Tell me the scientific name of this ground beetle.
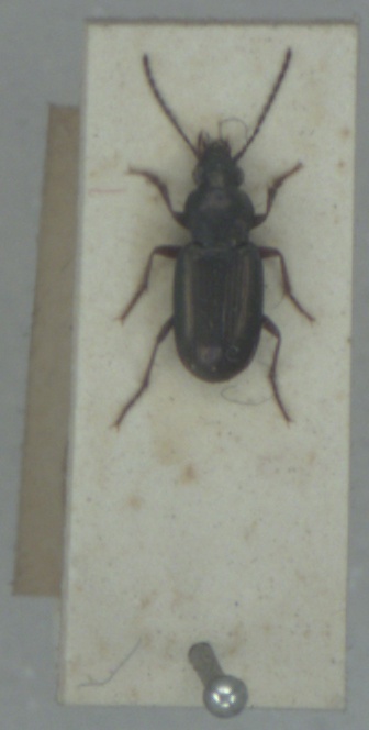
Pogonus chalceus
